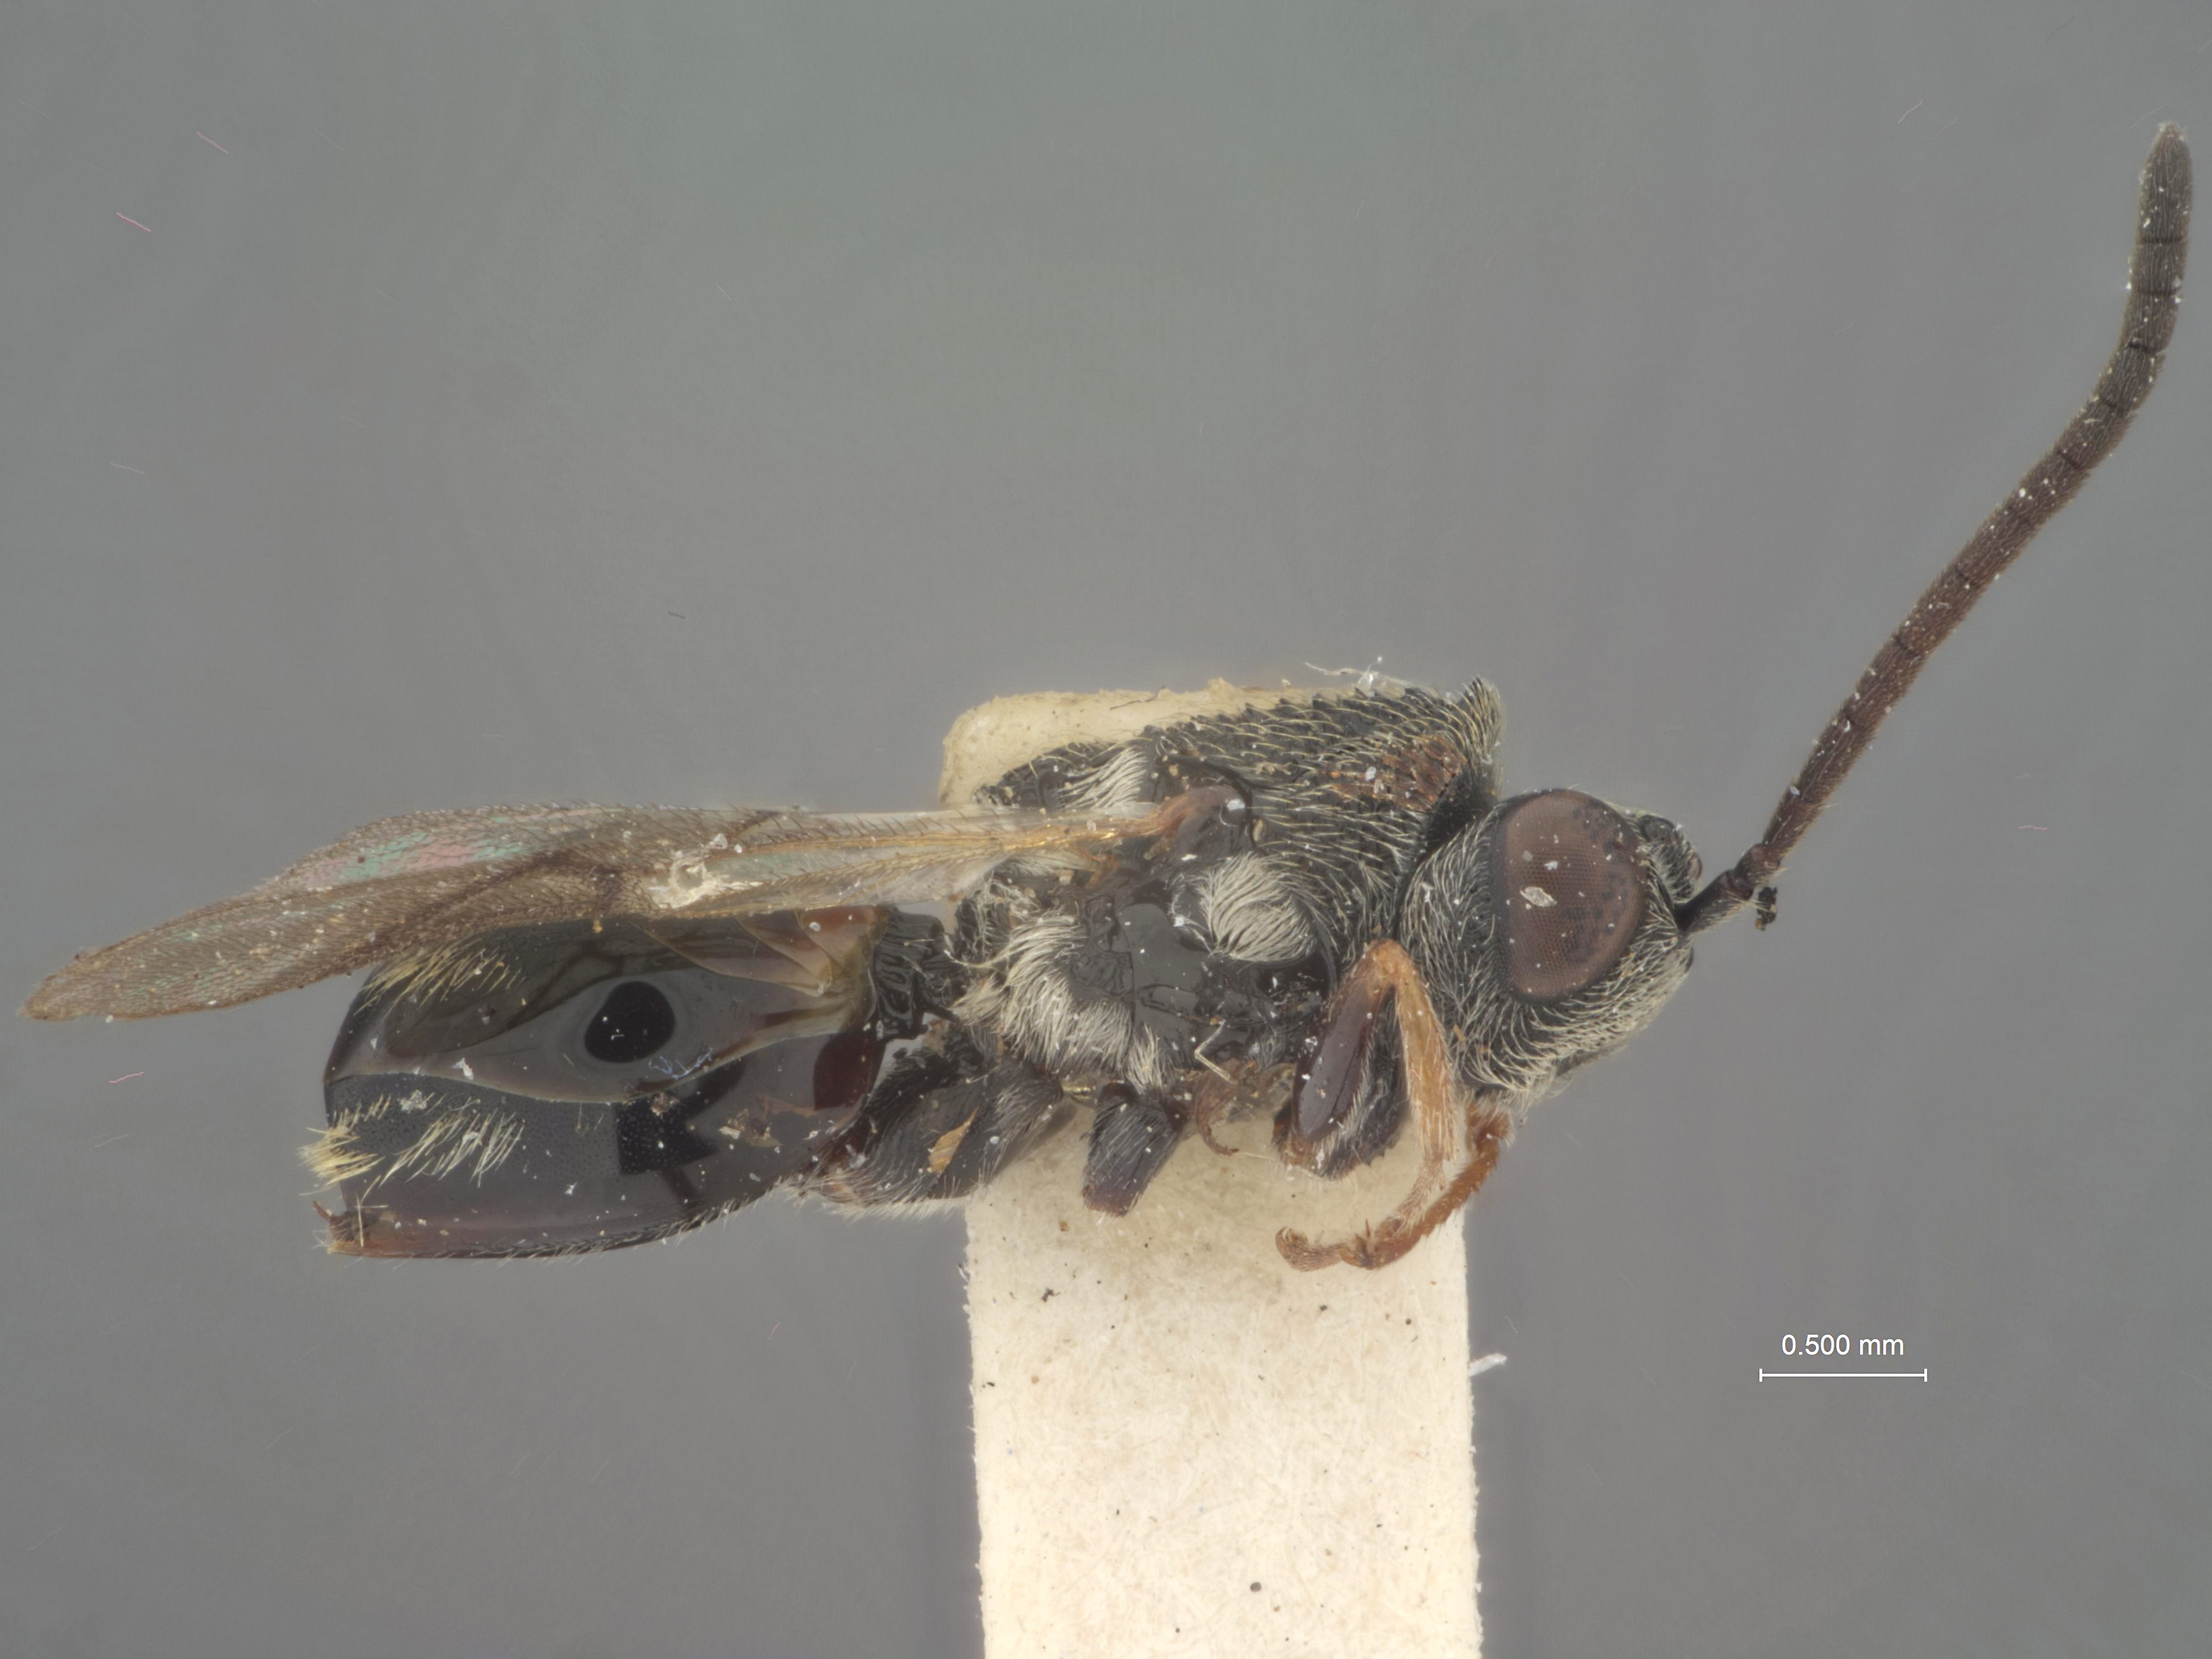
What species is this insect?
Allocynips dyak
